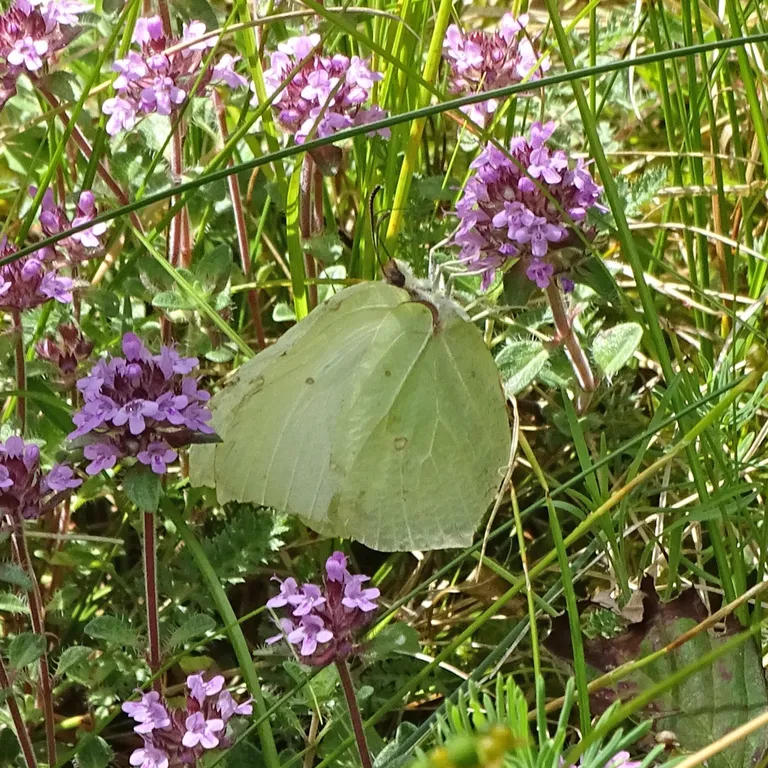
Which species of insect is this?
Gonepteryx rhamni
